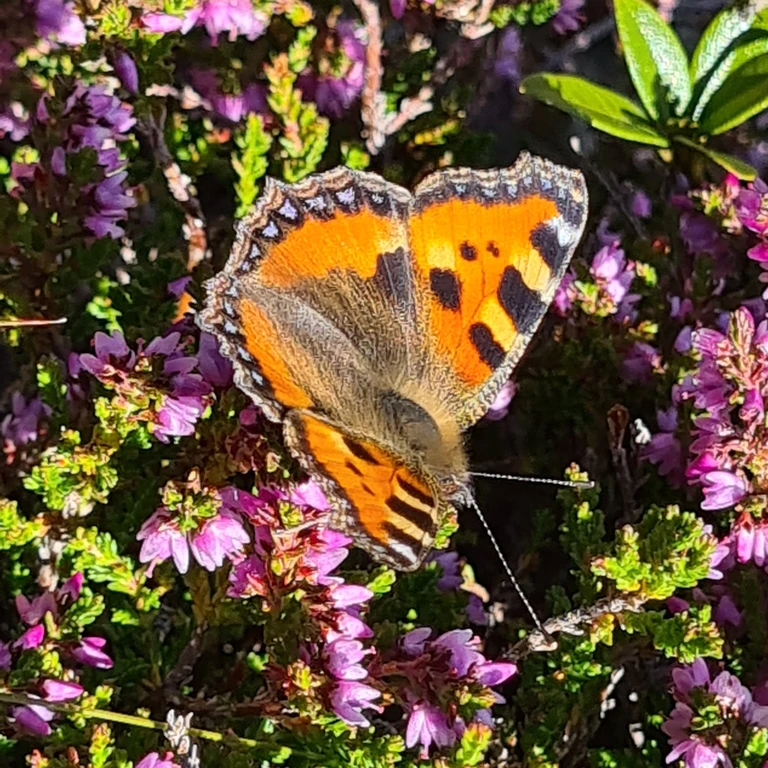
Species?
Aglais urticae
